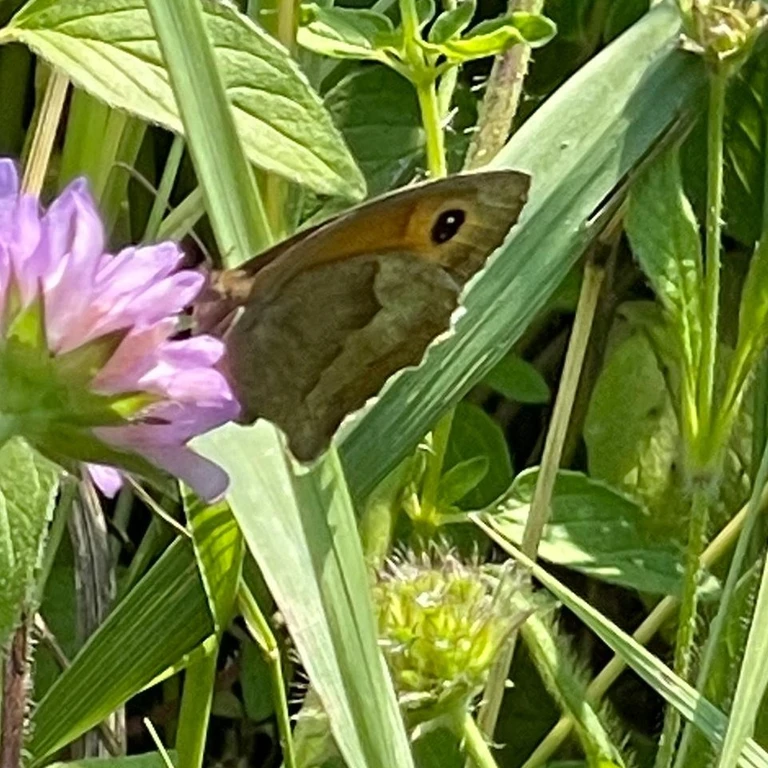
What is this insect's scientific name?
Maniola jurtina
